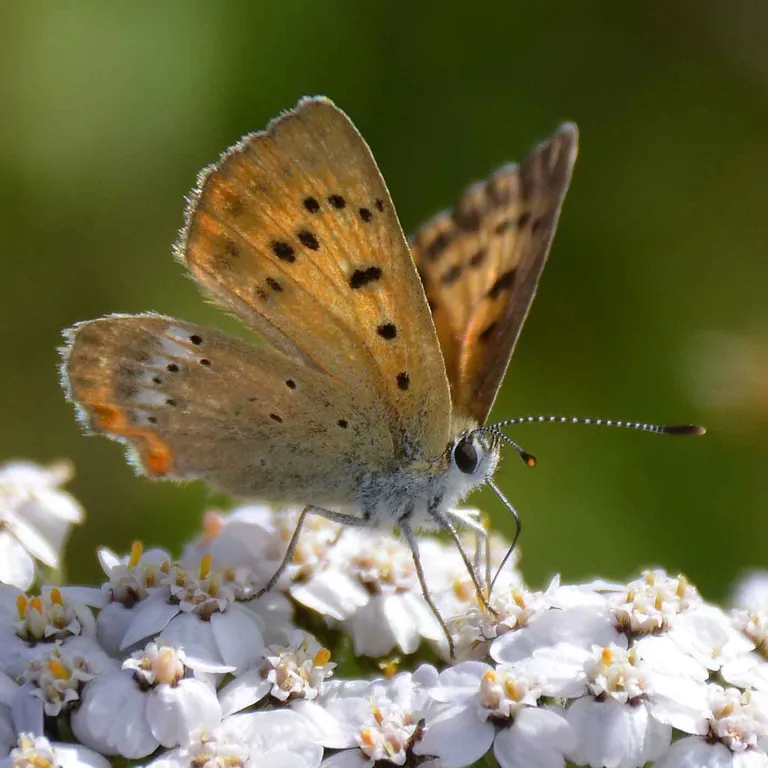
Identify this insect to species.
Lycaena virgaureae
